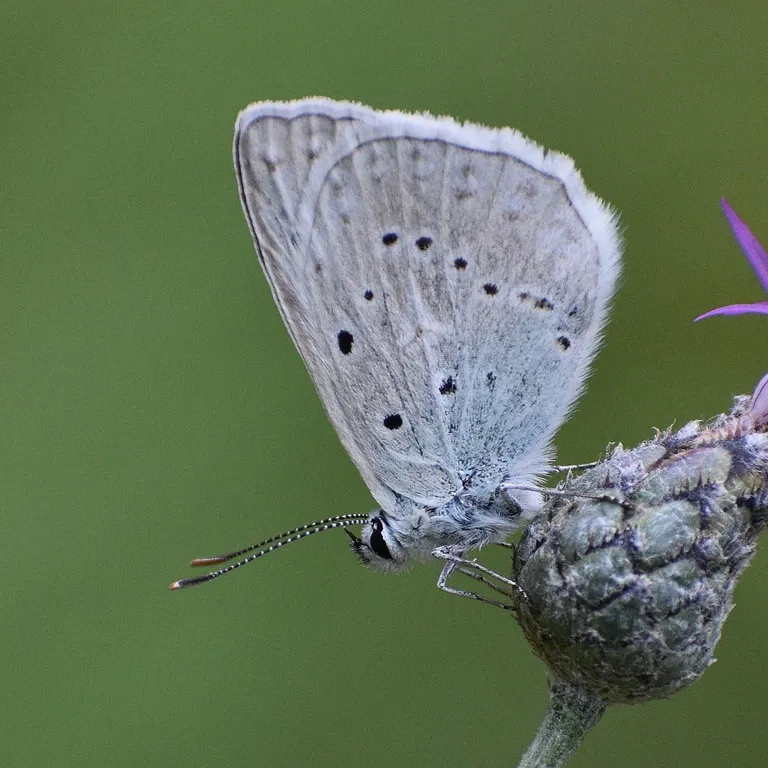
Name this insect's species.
Polyommatus daphnis
